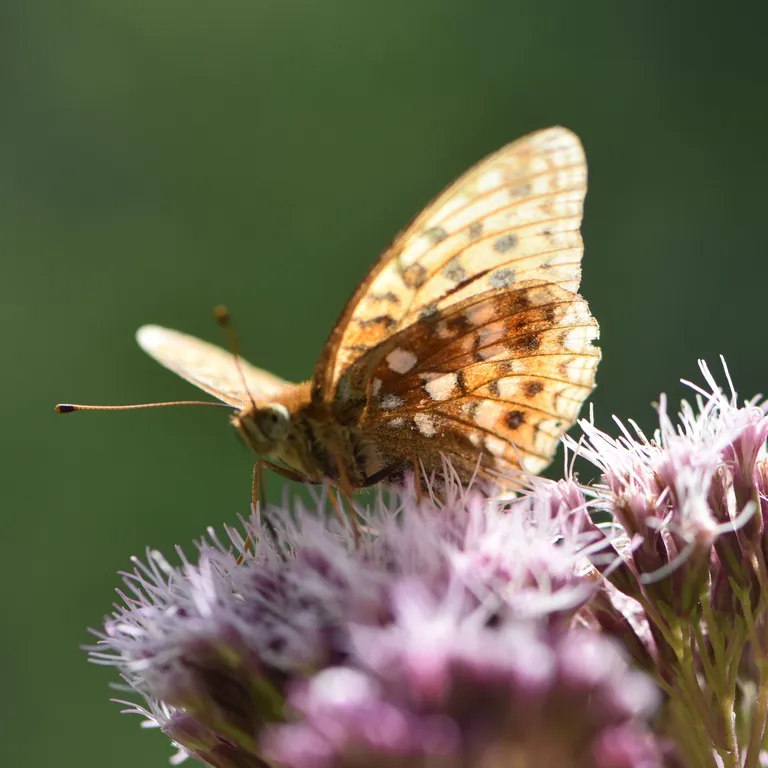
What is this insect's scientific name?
Fabriciana adippe
